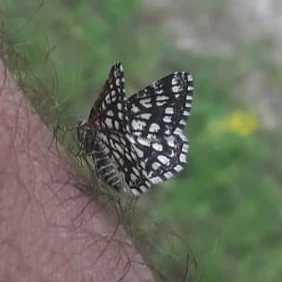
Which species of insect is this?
Chiasmia clathrata
